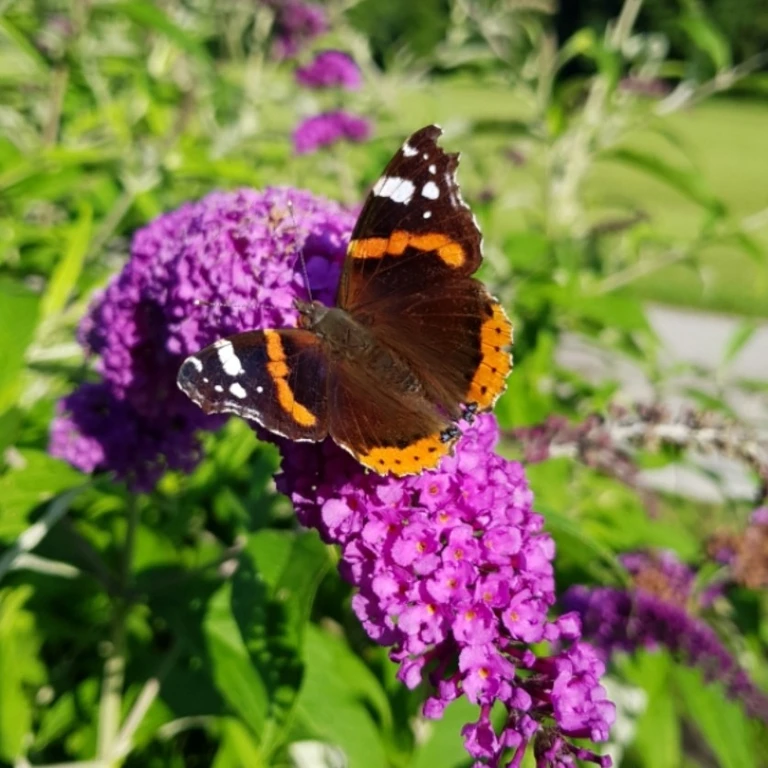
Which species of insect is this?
Vanessa atalanta
